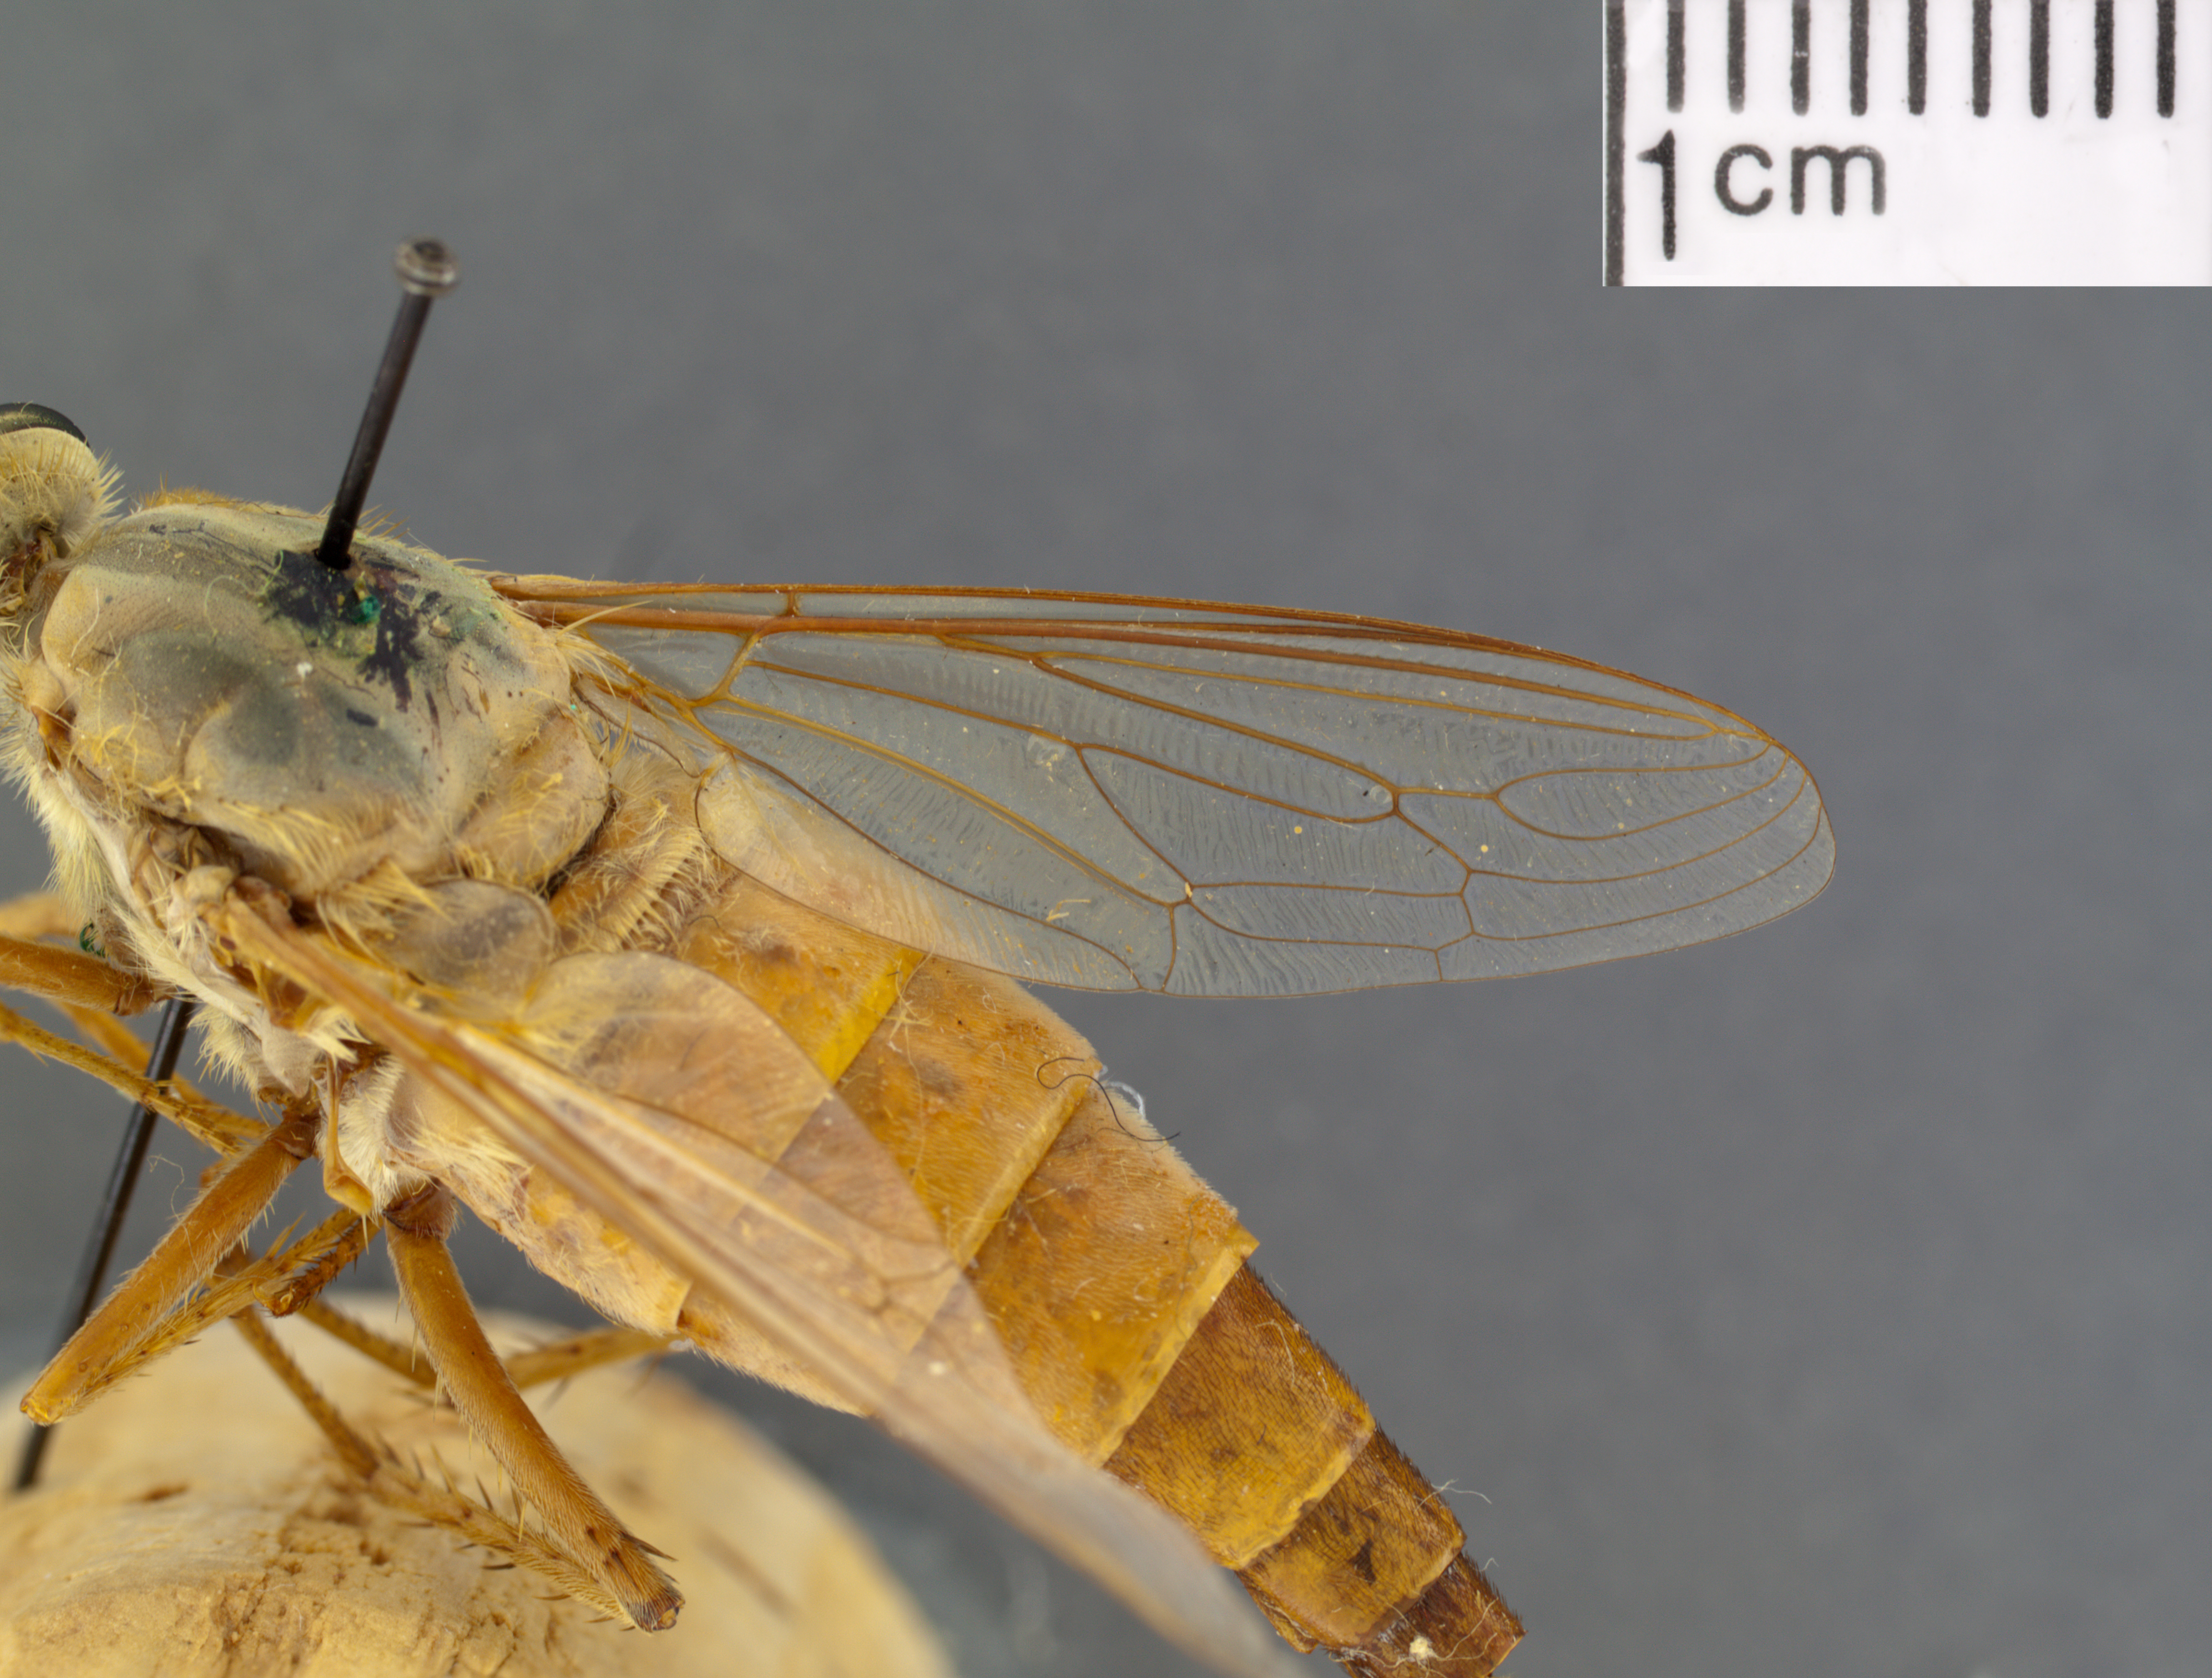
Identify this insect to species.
Apomidas trochilus
